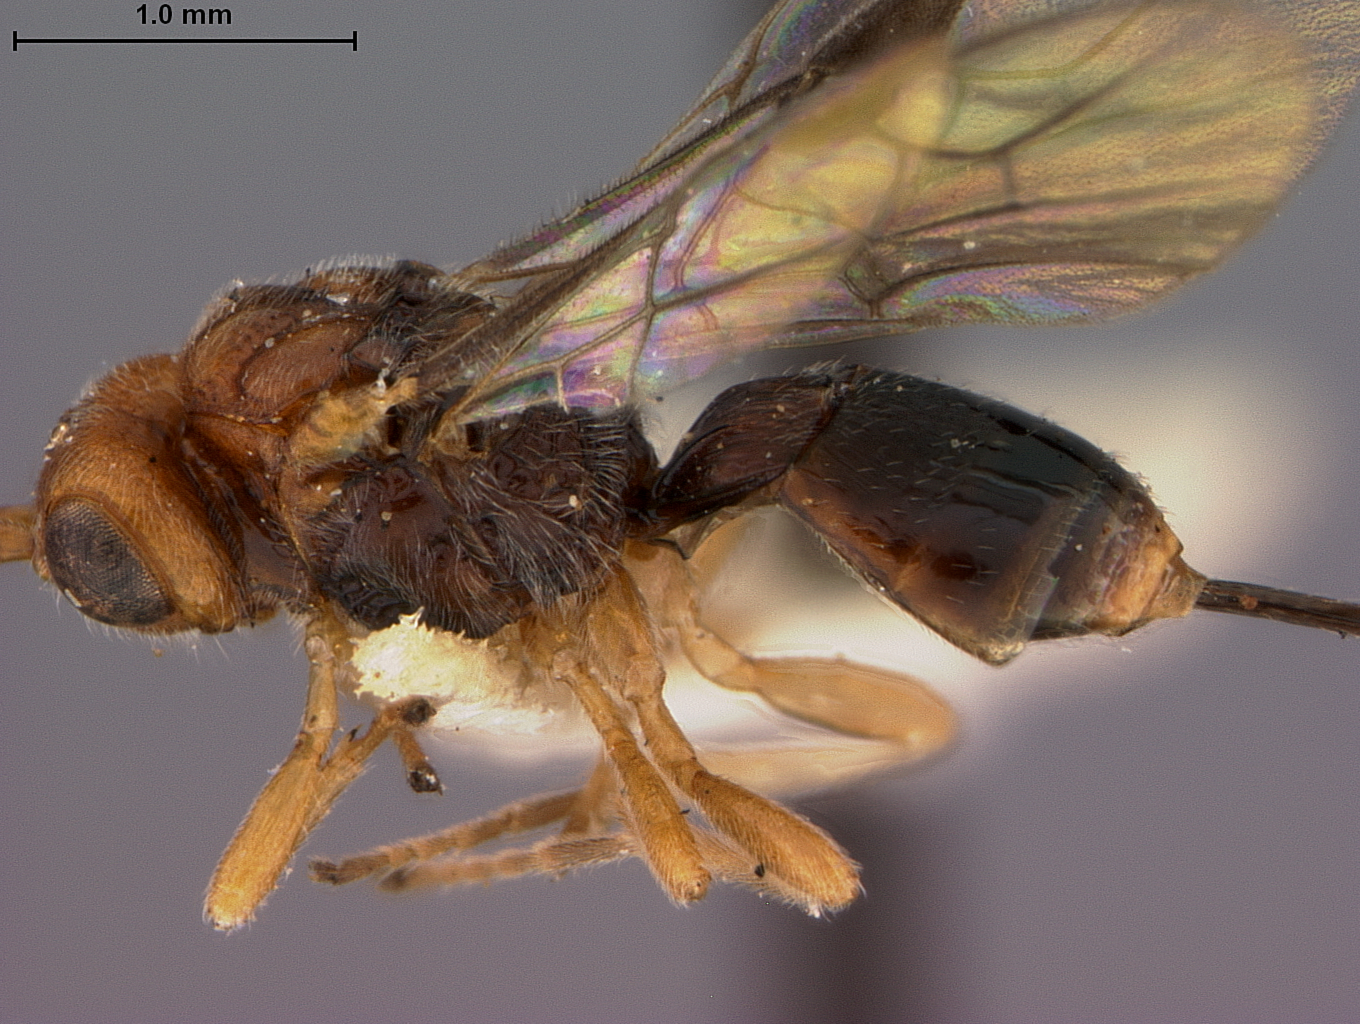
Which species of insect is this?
Opius oophilus
